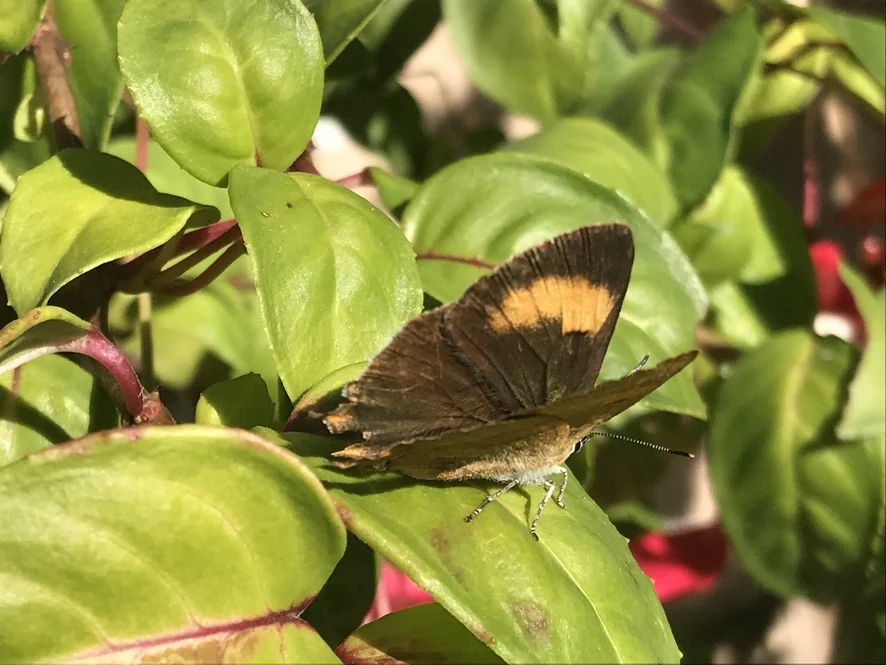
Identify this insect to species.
Thecla betulae
